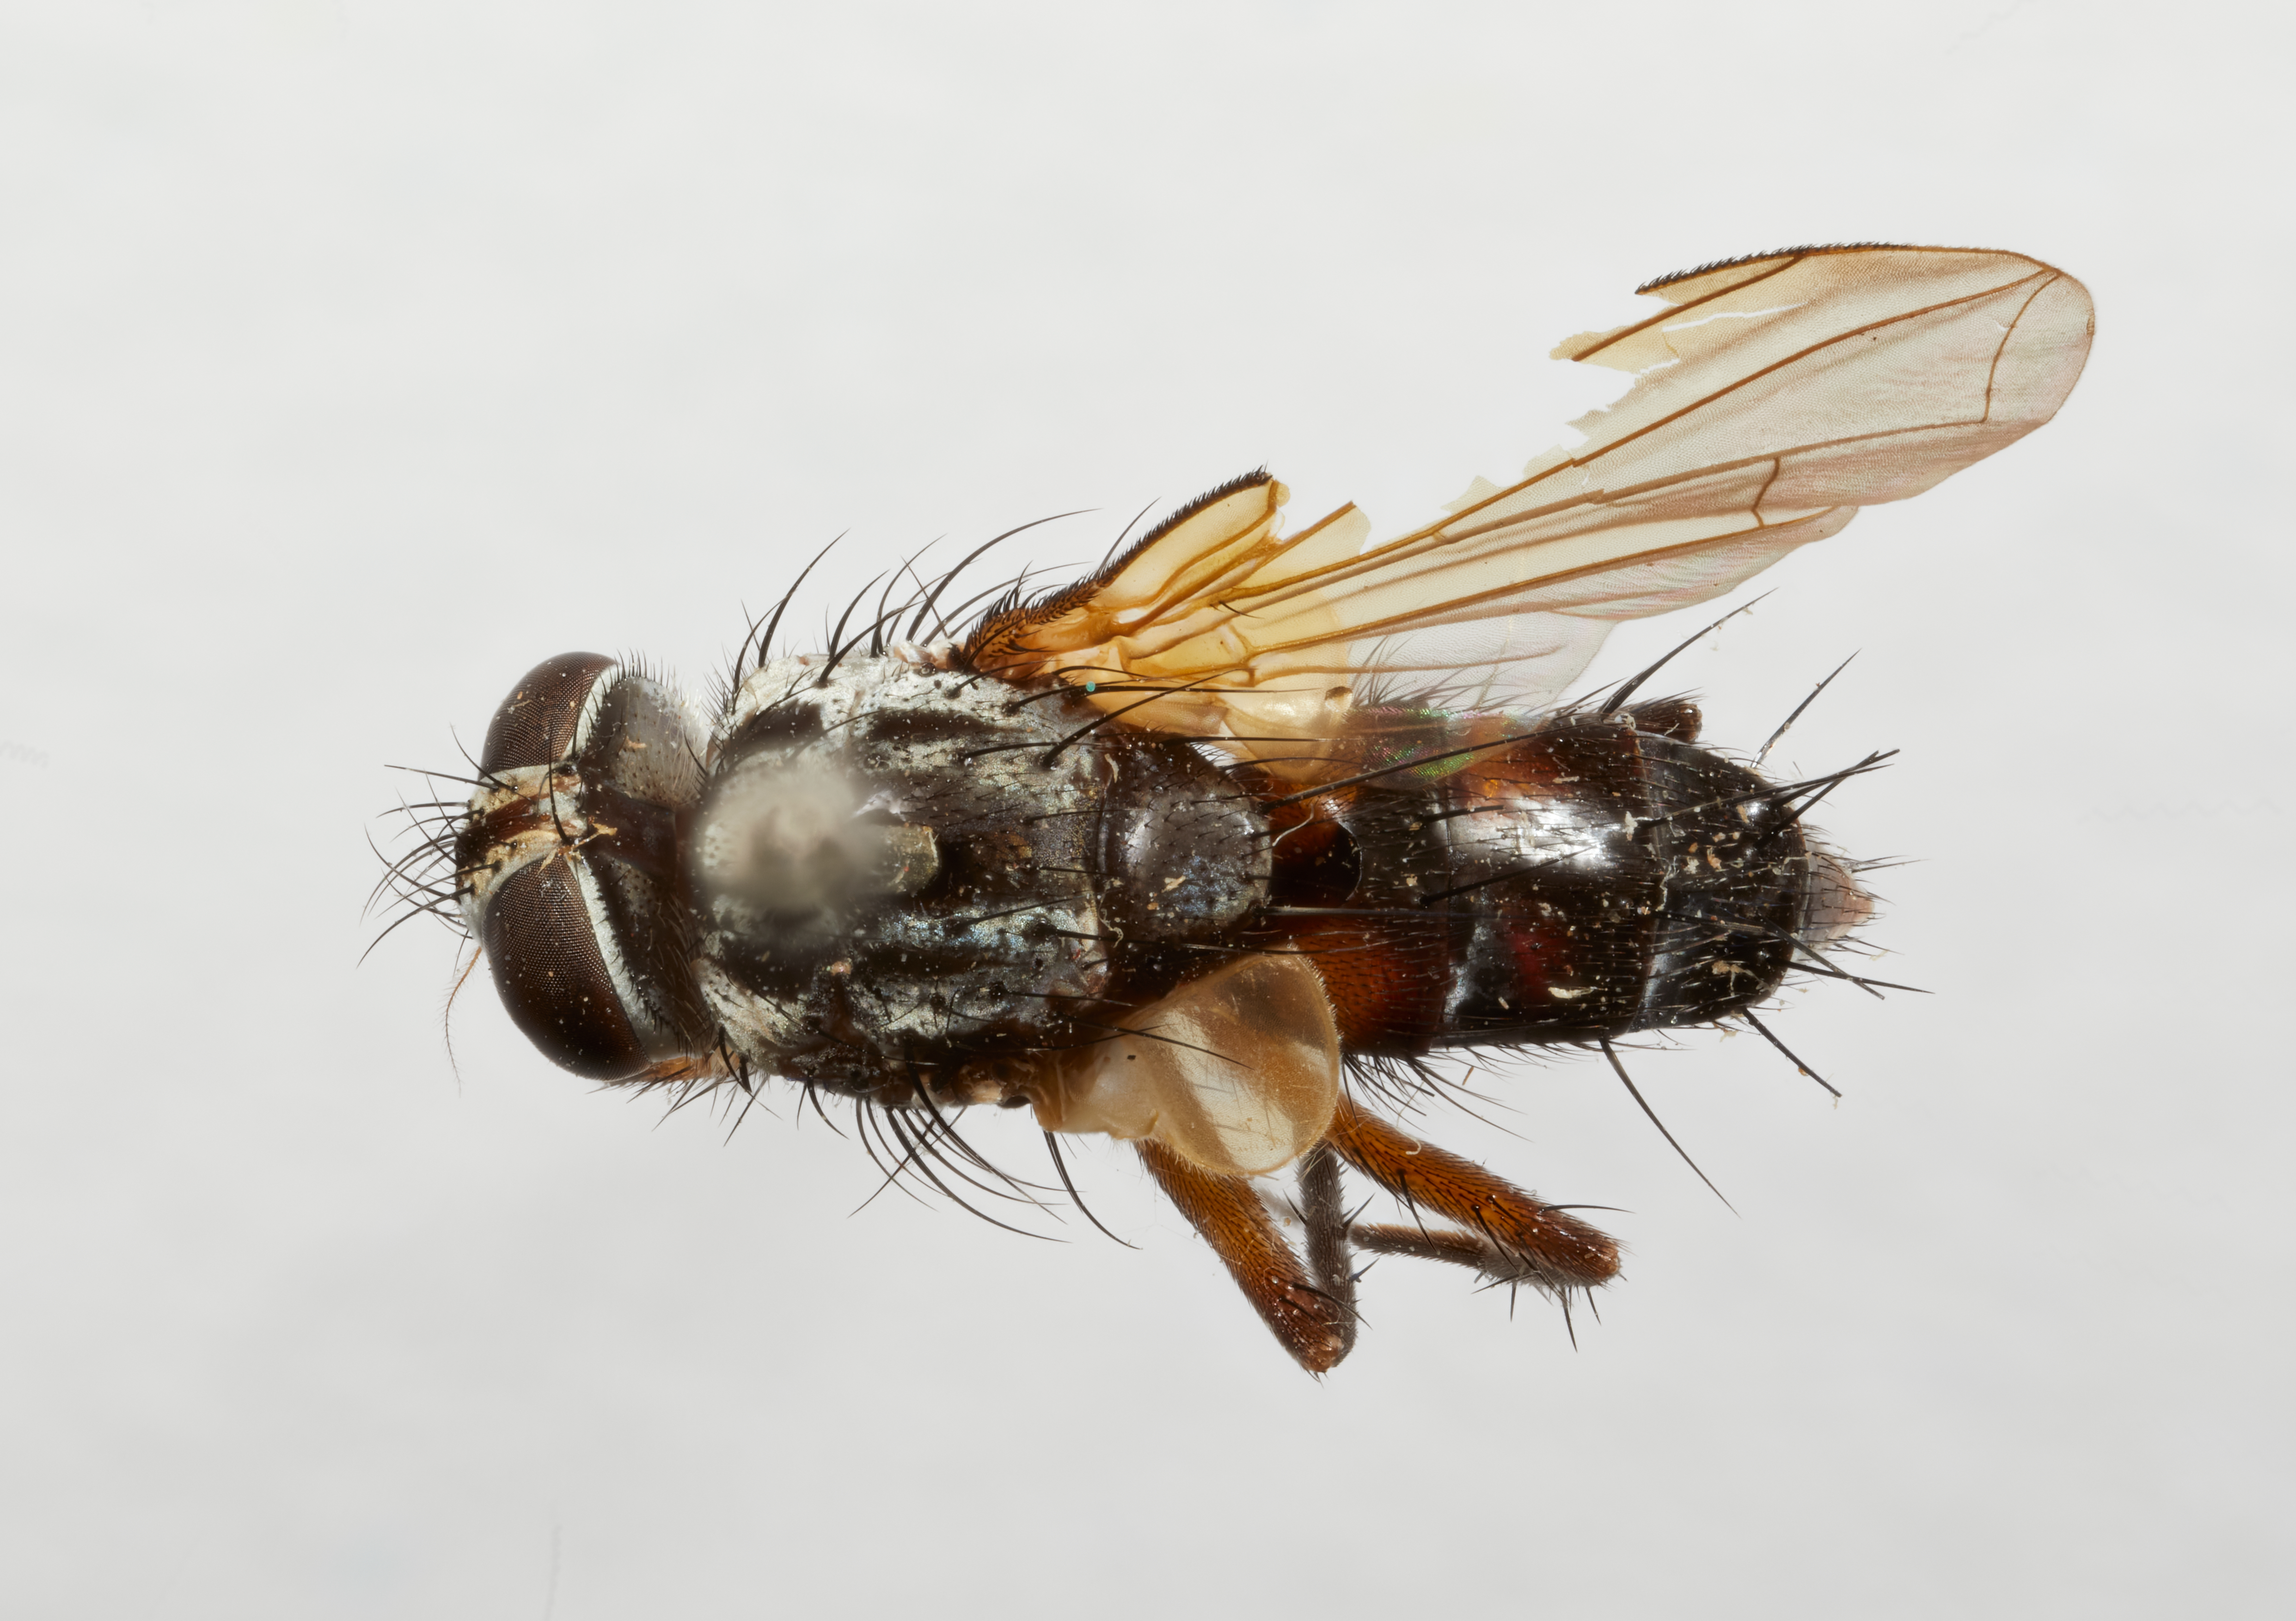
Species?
Proparathelaira plumosa
